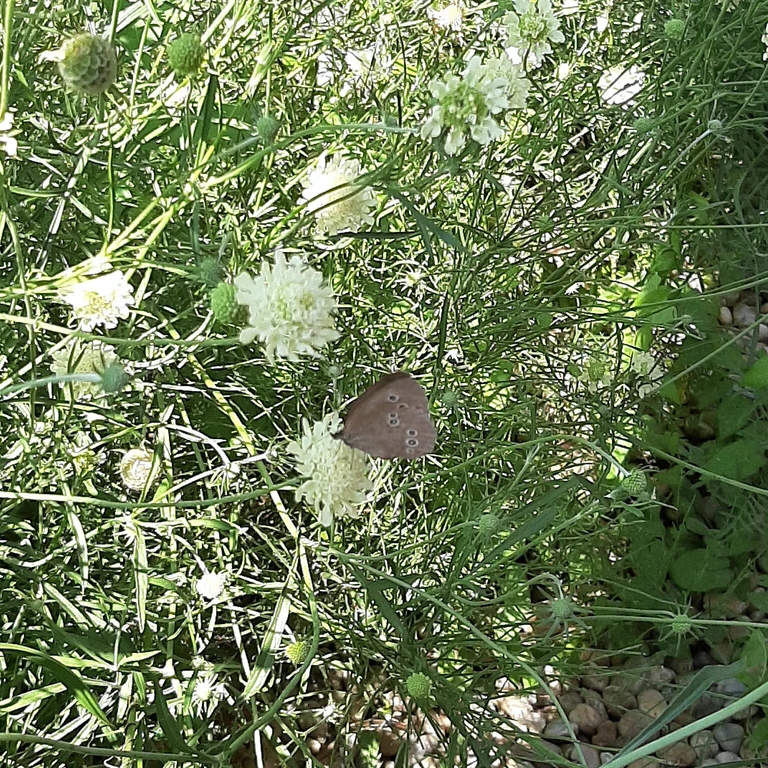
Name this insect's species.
Aphantopus hyperantus
